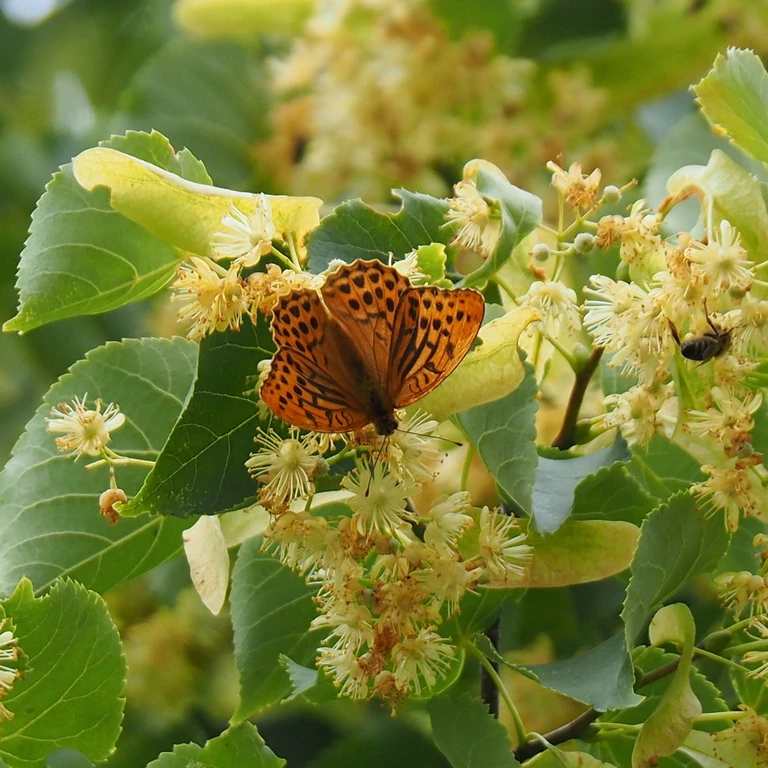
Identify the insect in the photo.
Argynnis paphia
